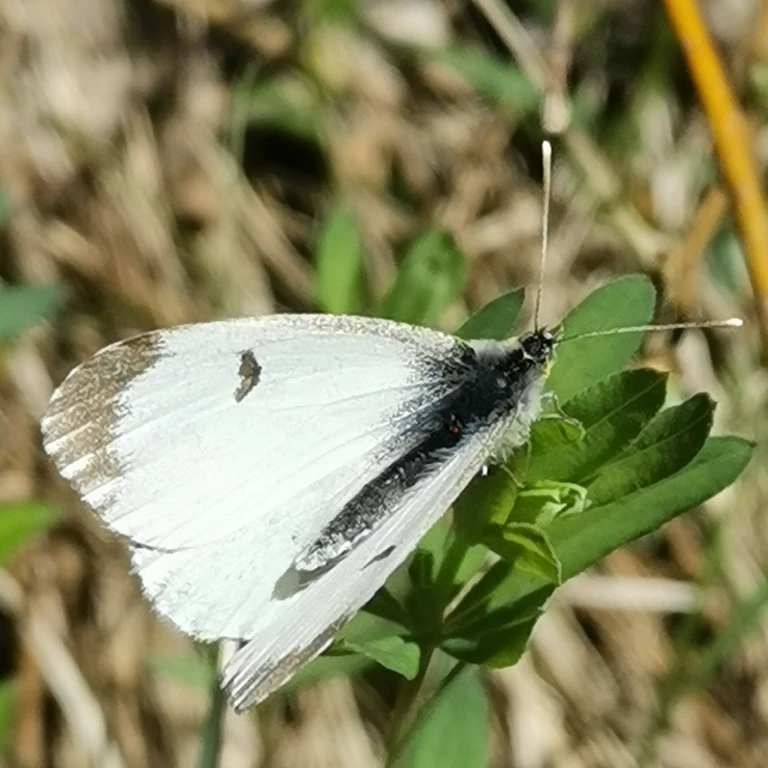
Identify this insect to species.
Anthocharis cardamines
